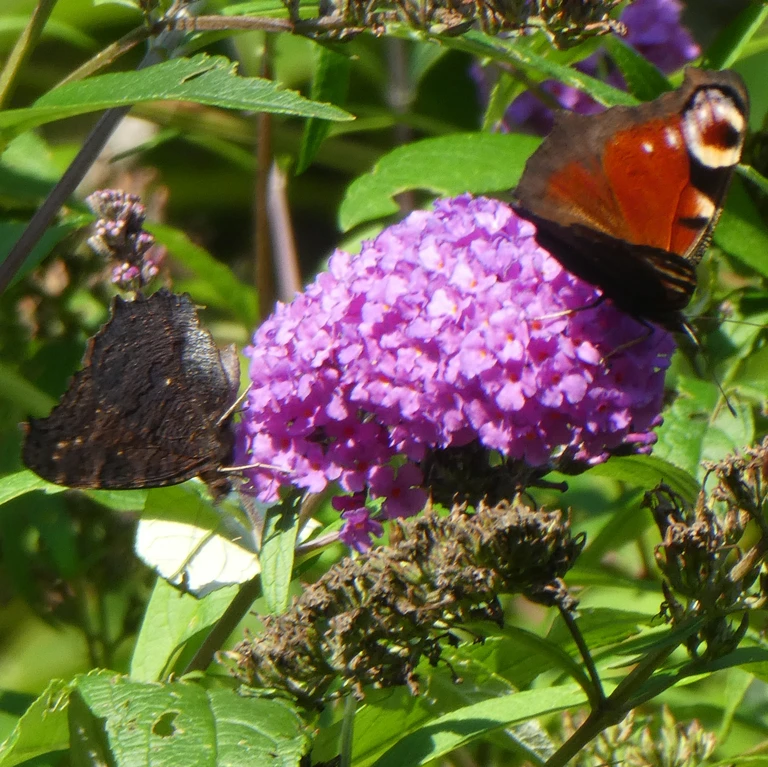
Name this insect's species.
Aglais io
